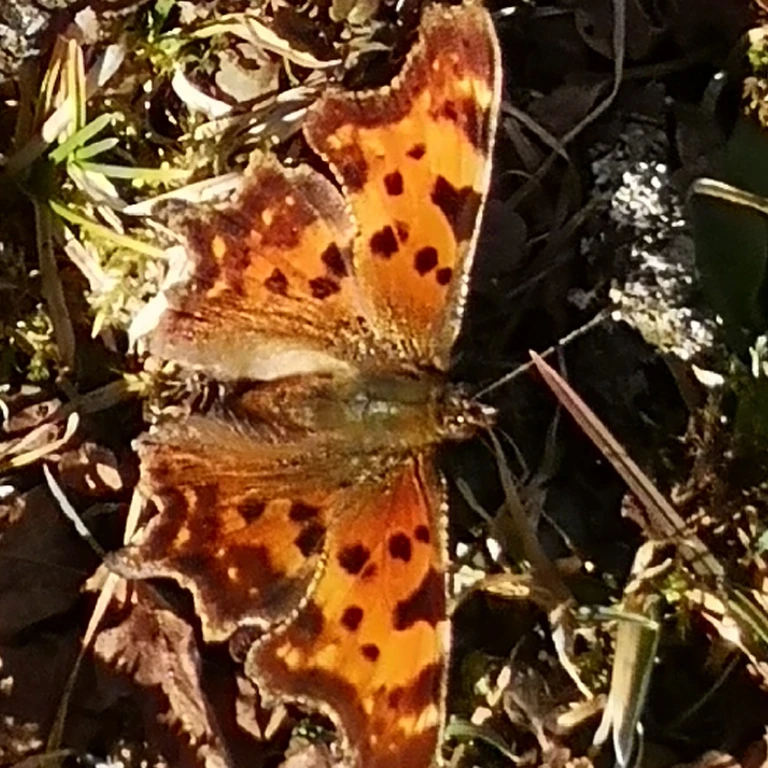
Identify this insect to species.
Polygonia c-album
